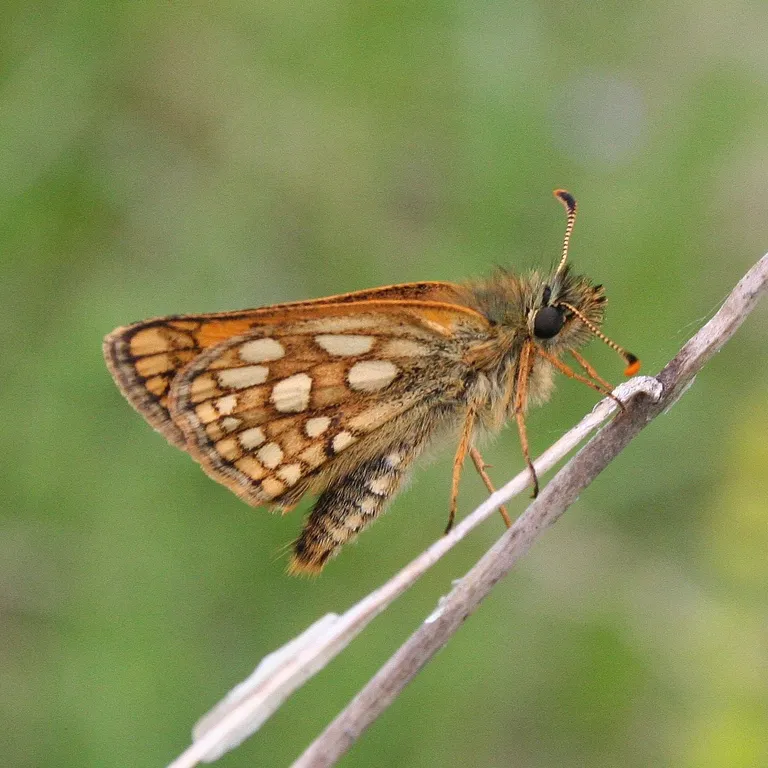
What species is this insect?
Carterocephalus palaemon
